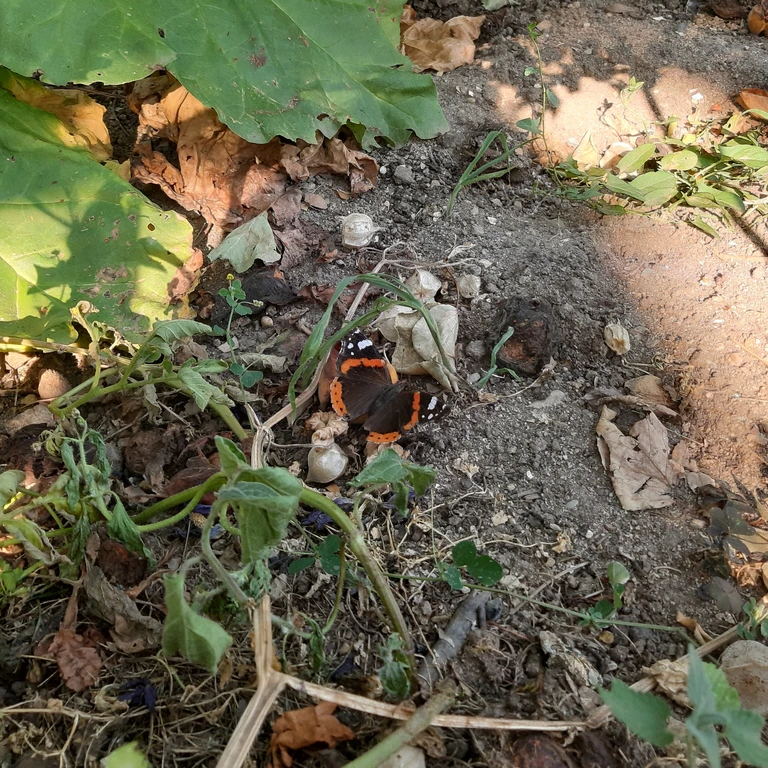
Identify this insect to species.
Vanessa atalanta
